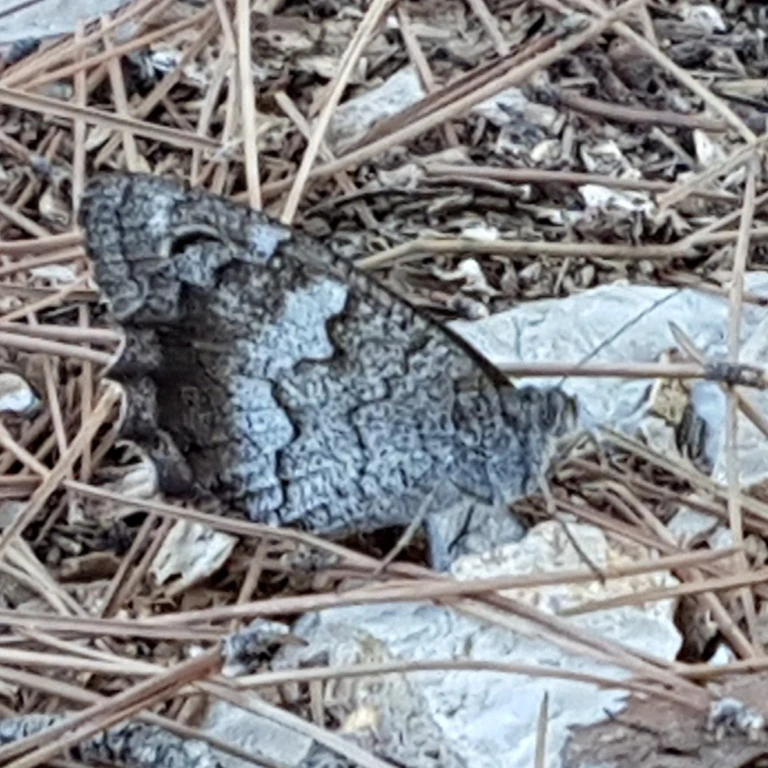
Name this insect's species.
Hipparchia statilinus
